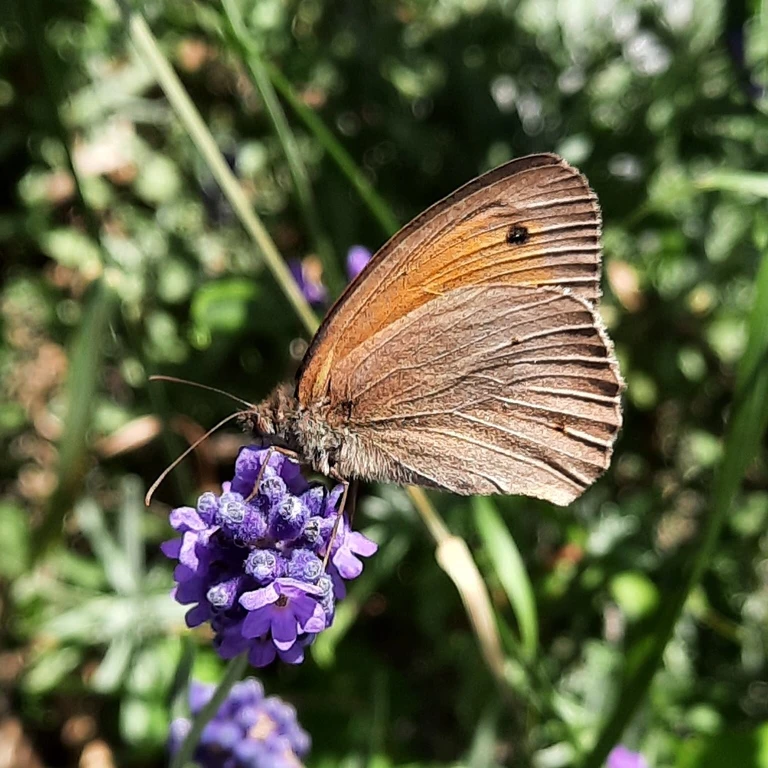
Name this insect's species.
Maniola jurtina
